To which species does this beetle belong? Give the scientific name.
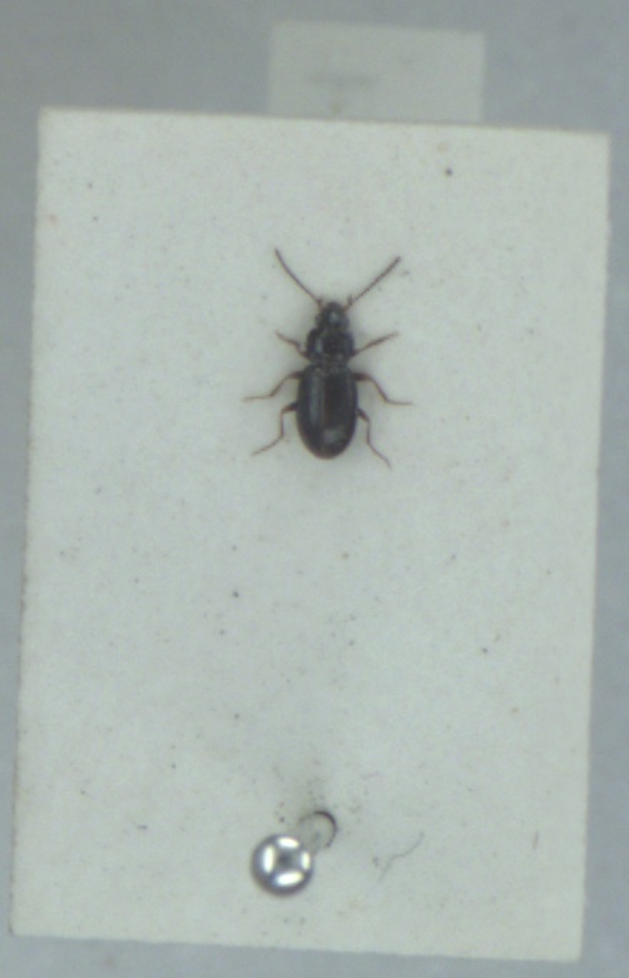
Bembidion obtusum
